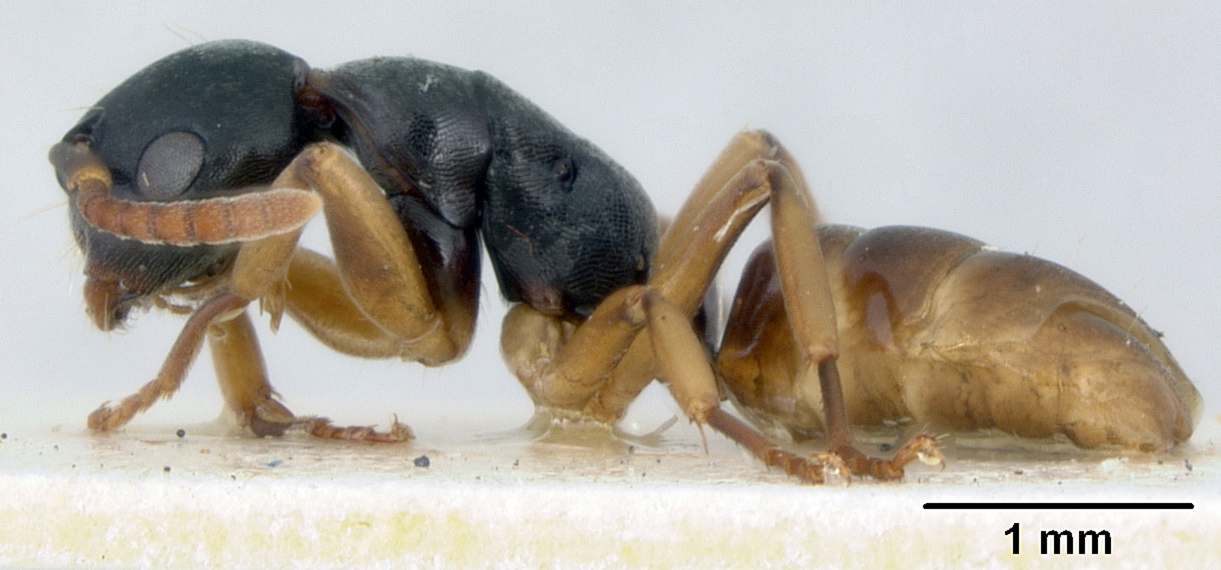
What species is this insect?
Overbeckia subclavata
